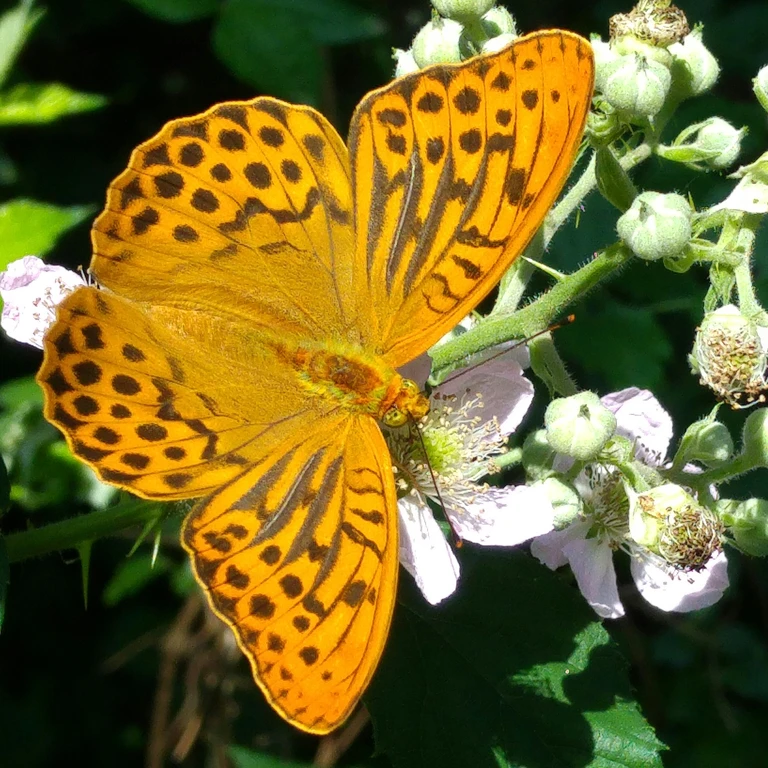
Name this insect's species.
Argynnis paphia
